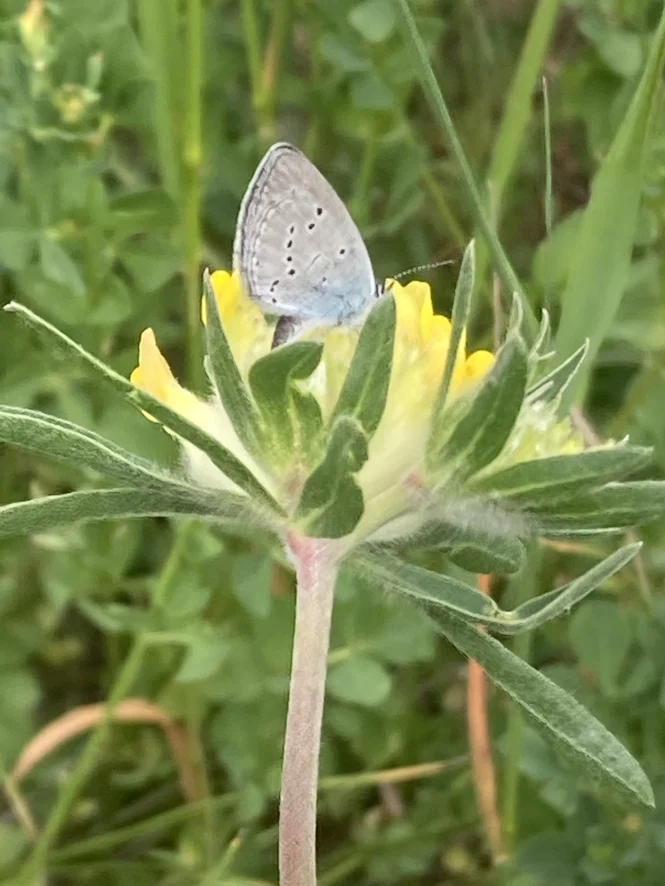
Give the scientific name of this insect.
Cupido minimus
